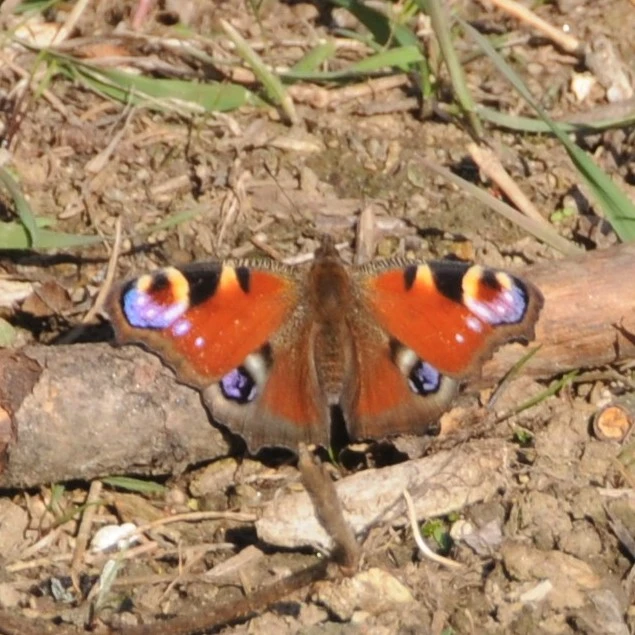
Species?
Aglais io
